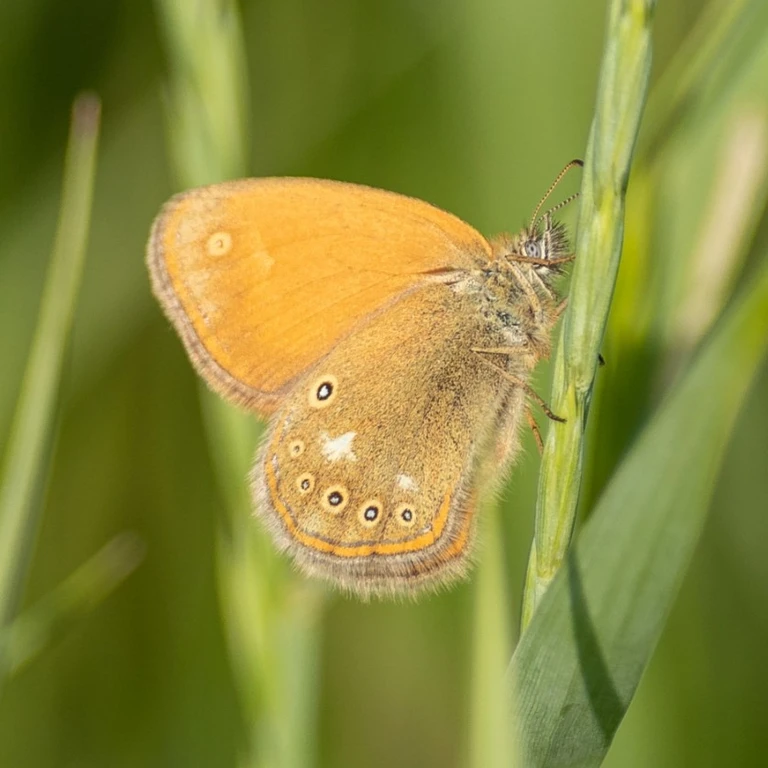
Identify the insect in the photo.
Coenonympha glycerion (also Coenonympha iphis)
